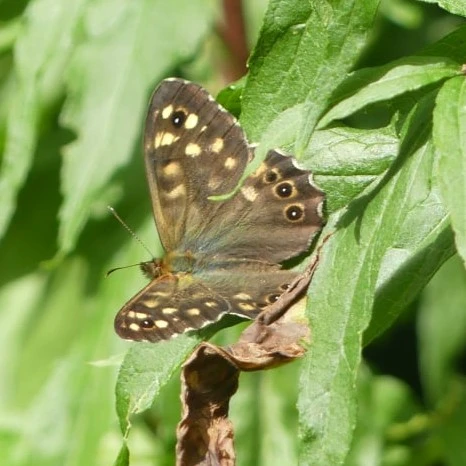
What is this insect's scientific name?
Pararge aegeria
